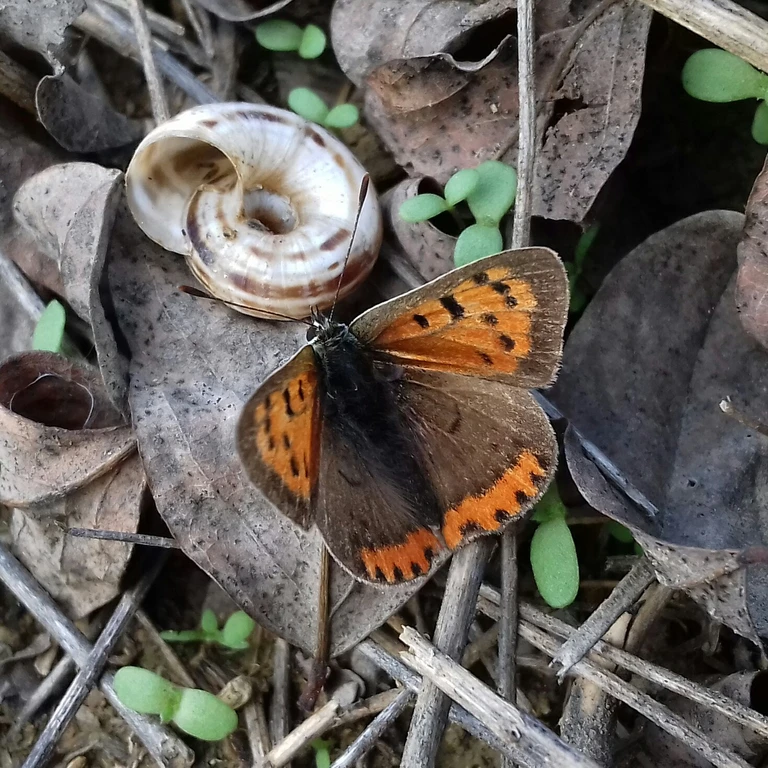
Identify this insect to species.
Lycaena phlaeas
